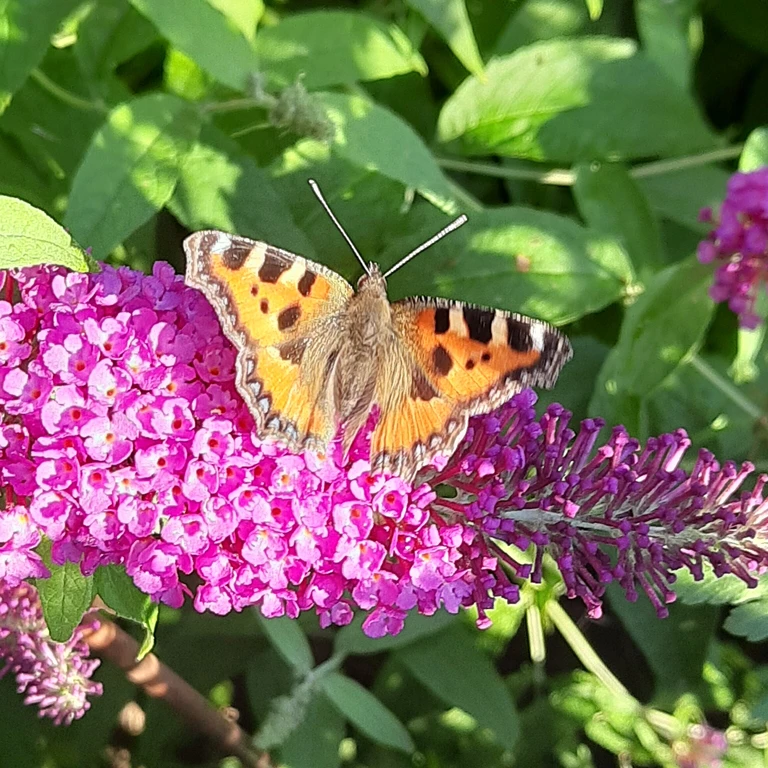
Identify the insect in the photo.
Aglais urticae
